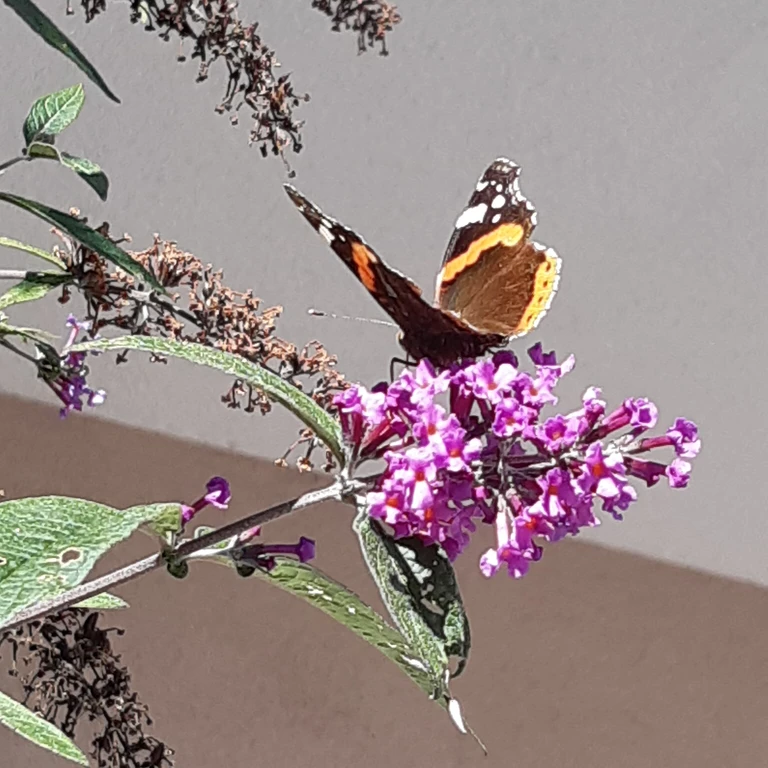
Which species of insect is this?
Vanessa atalanta
